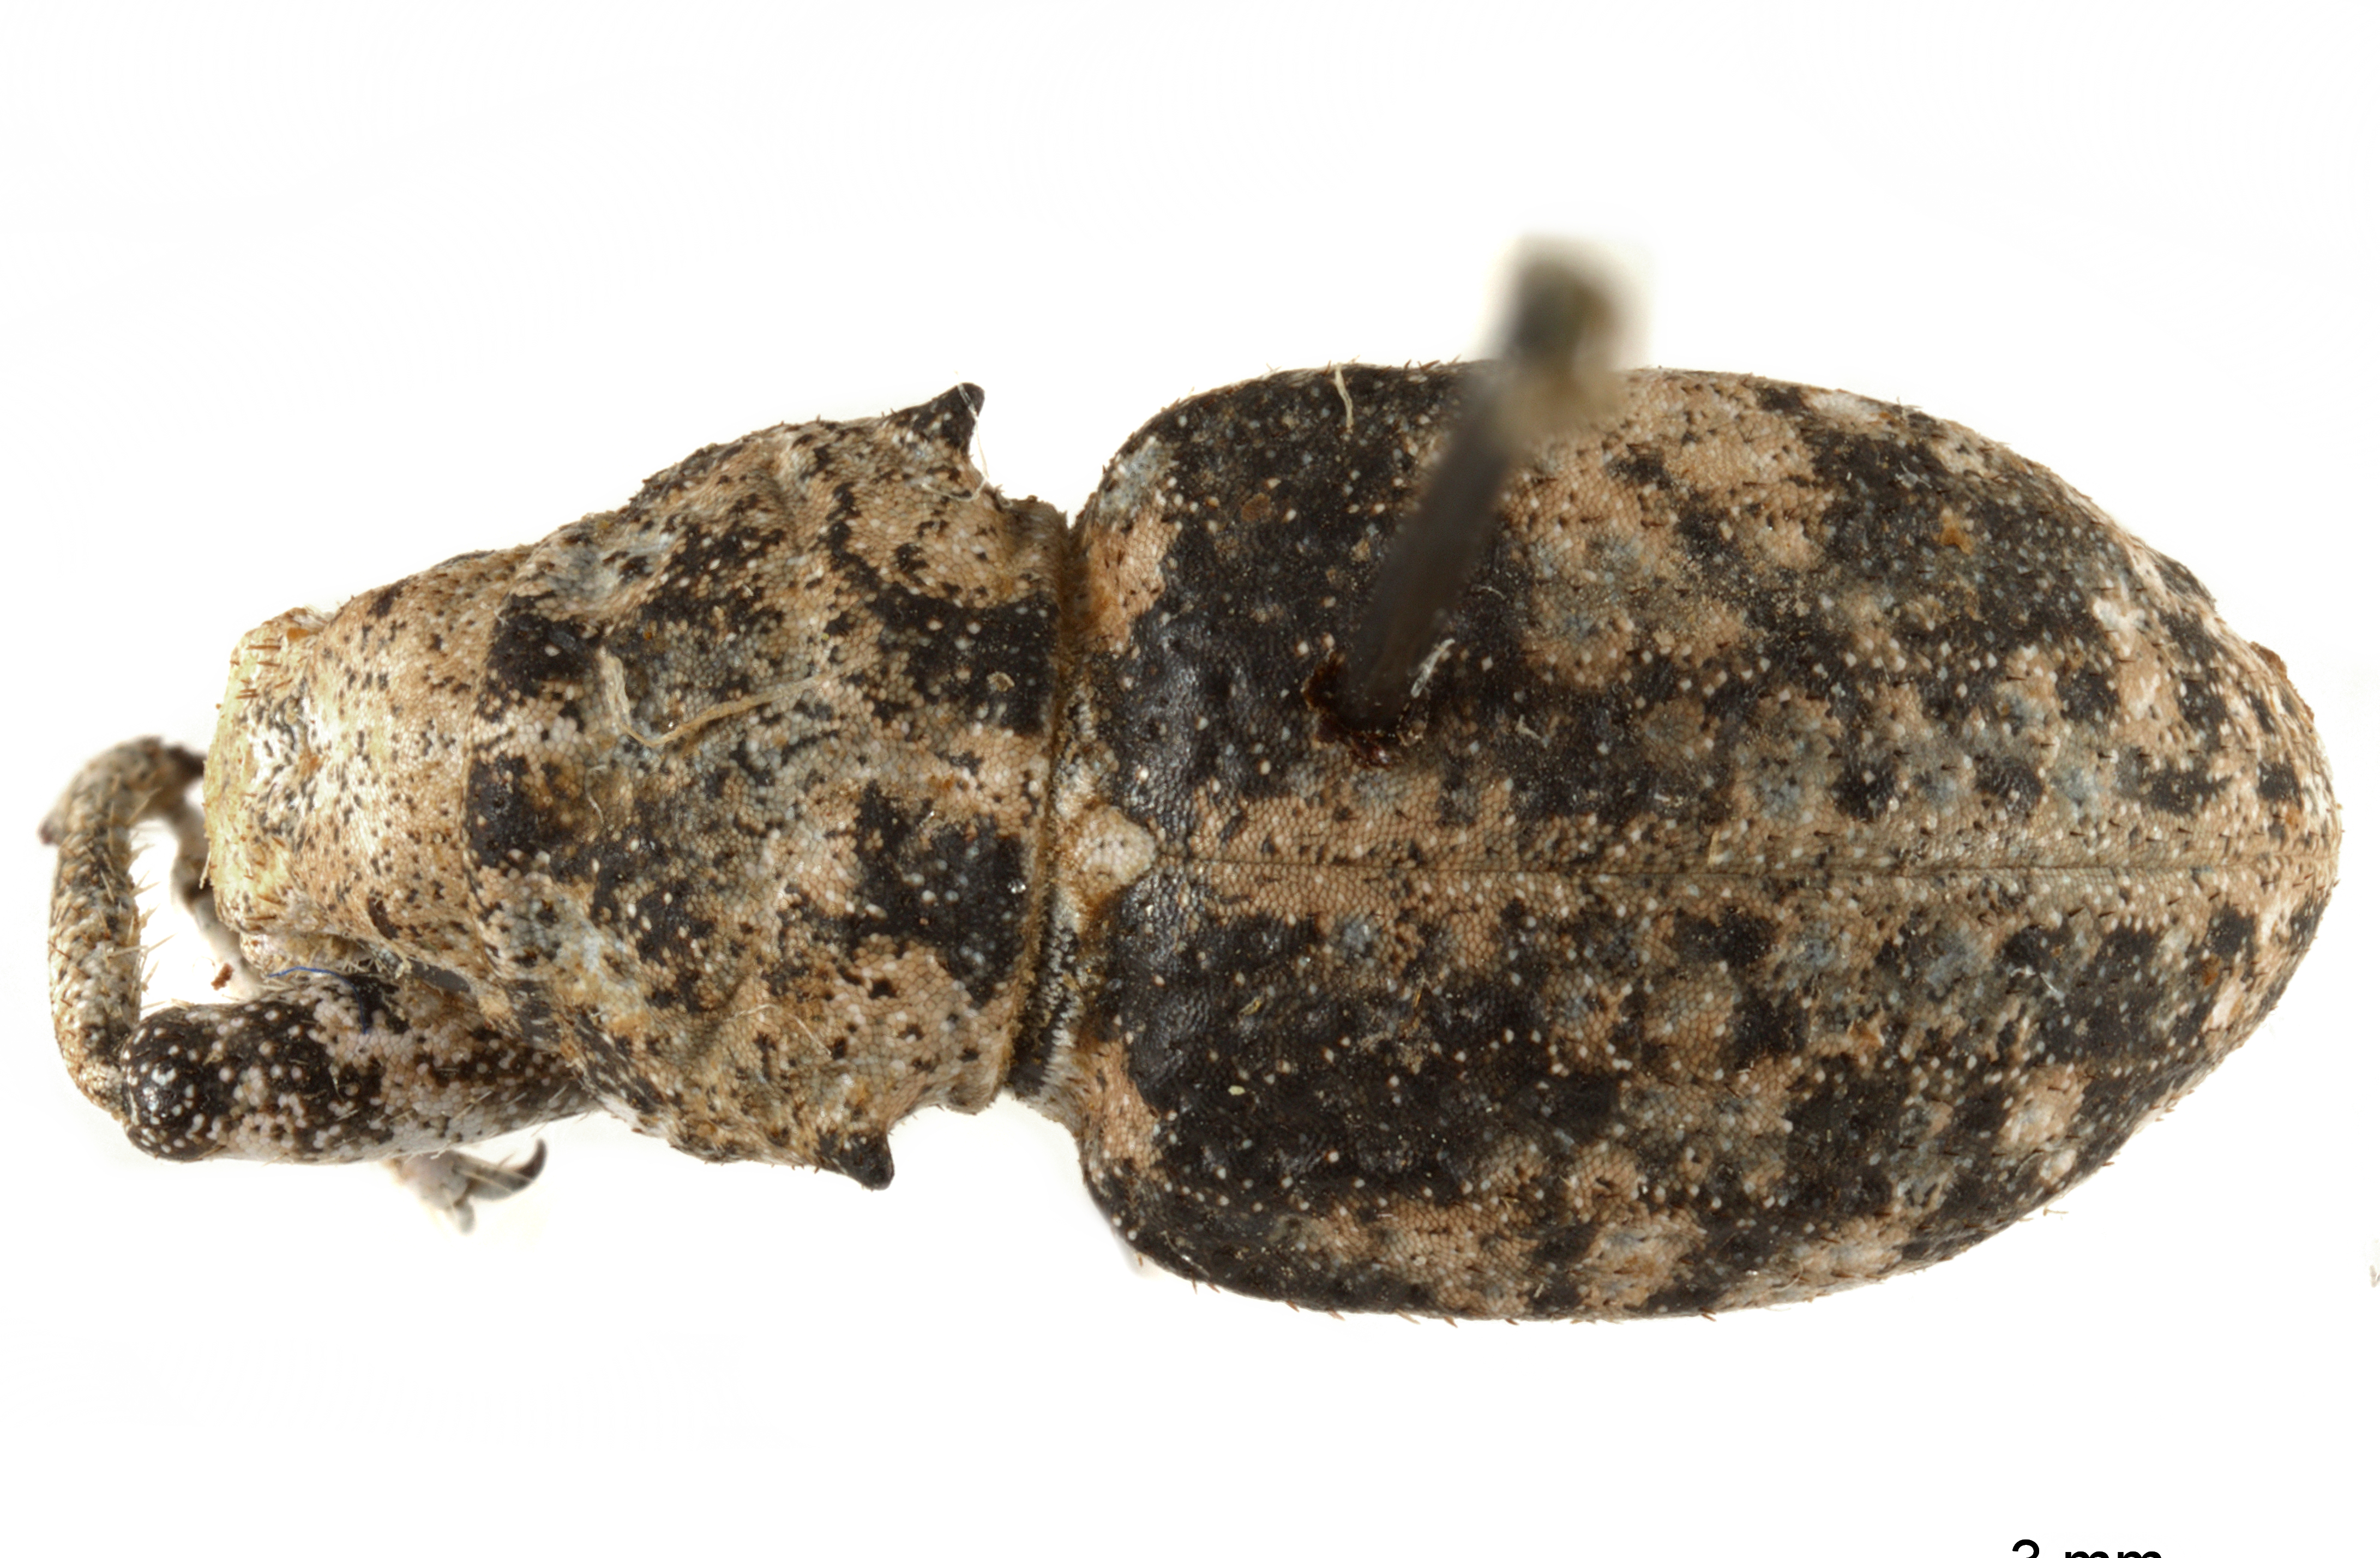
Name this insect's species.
Deracanthus jacobsoni
